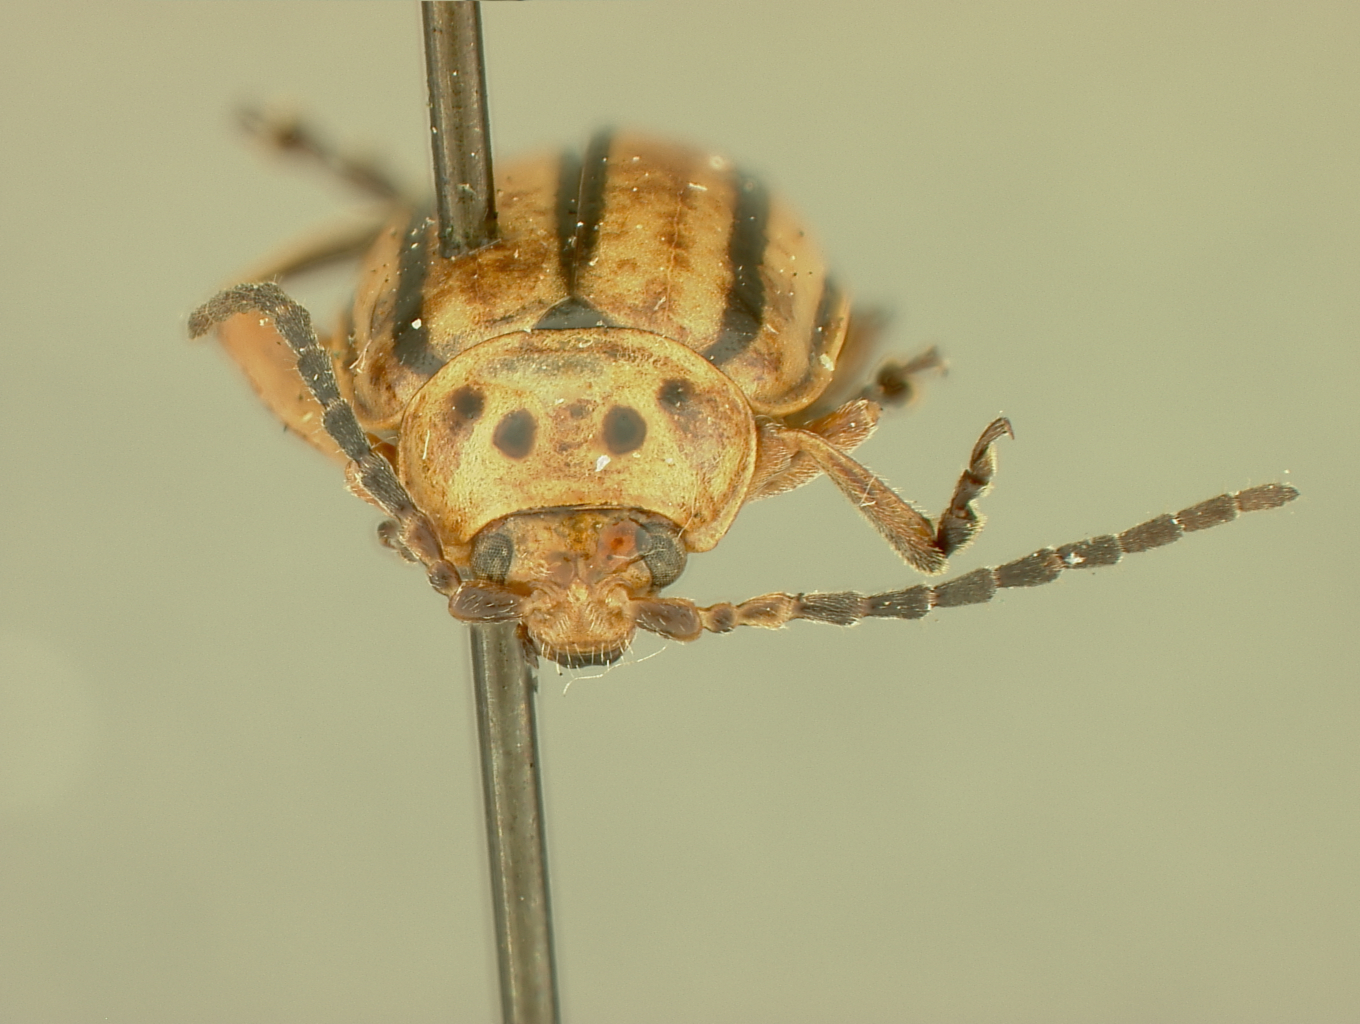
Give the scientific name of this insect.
Disonycha punctipennis
